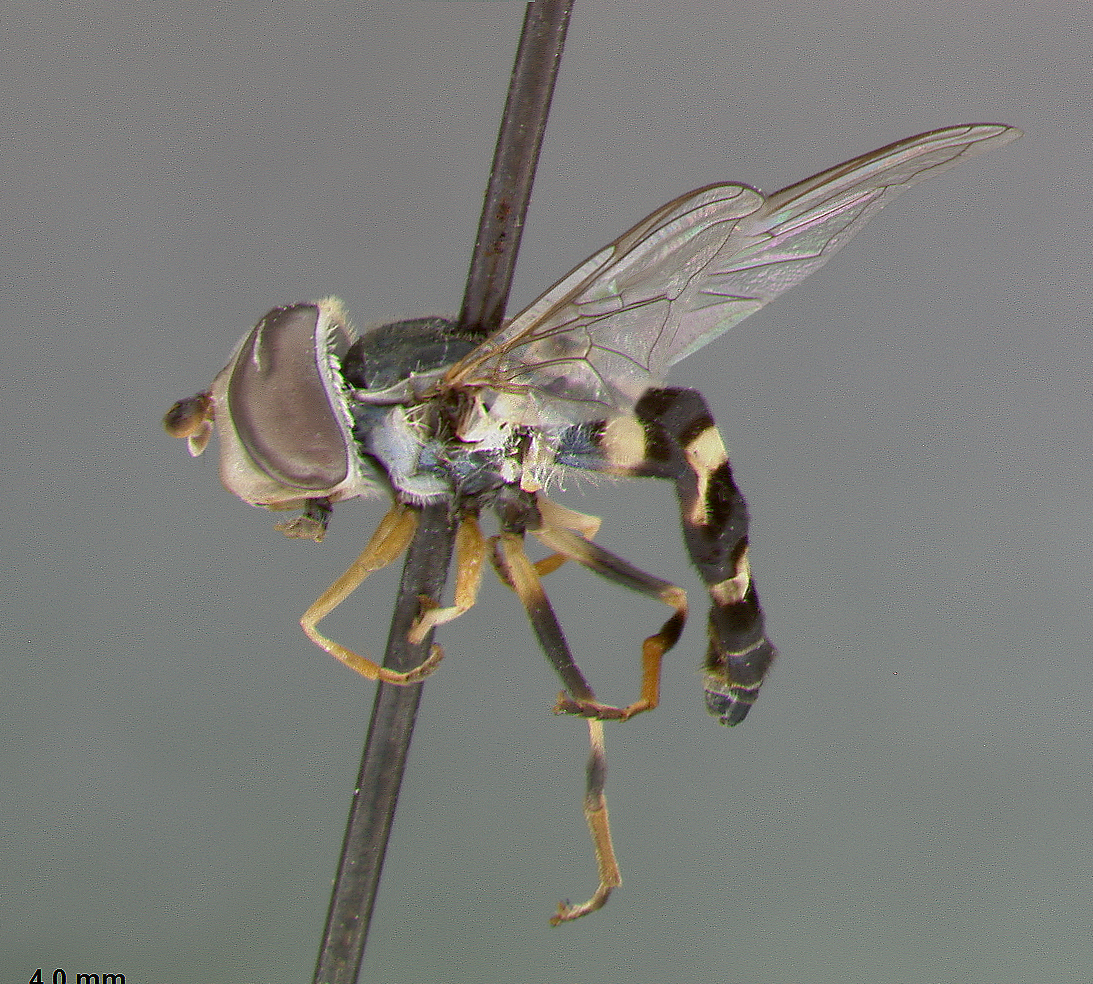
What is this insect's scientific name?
Epistrophe magnicornis
